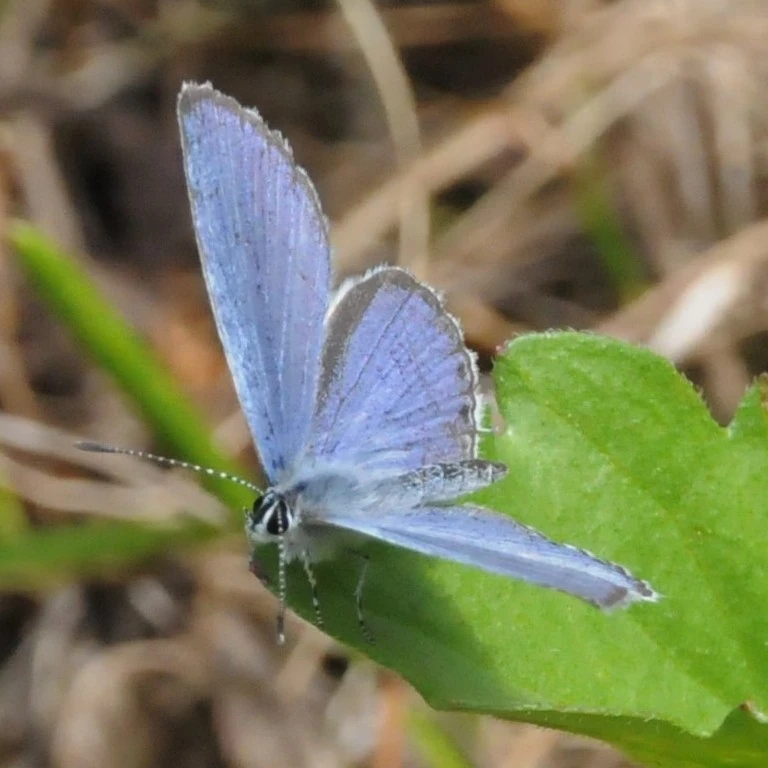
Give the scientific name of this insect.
Cupido argiades (also Elkalyce argiades)
